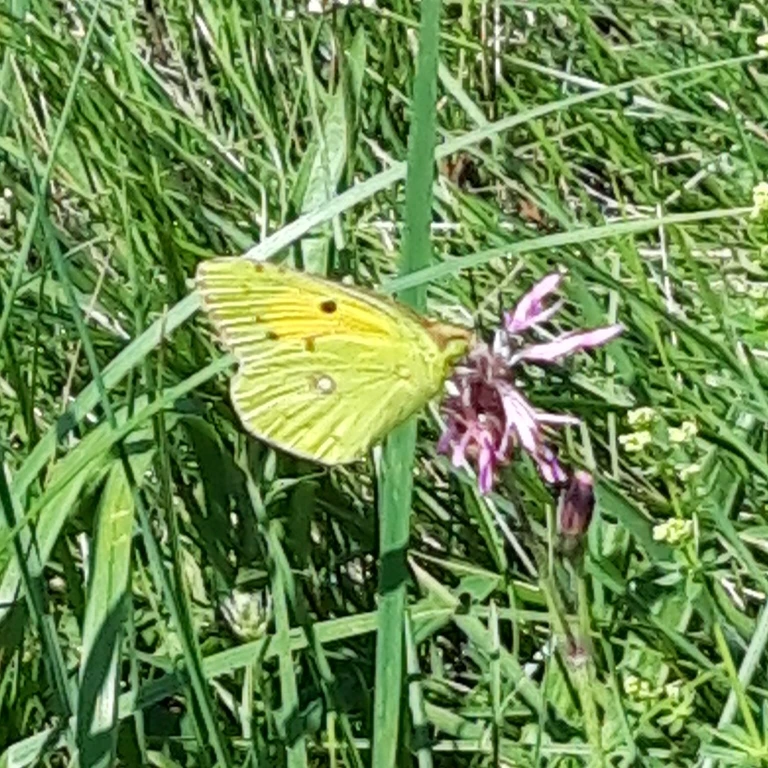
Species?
Colias croceus
